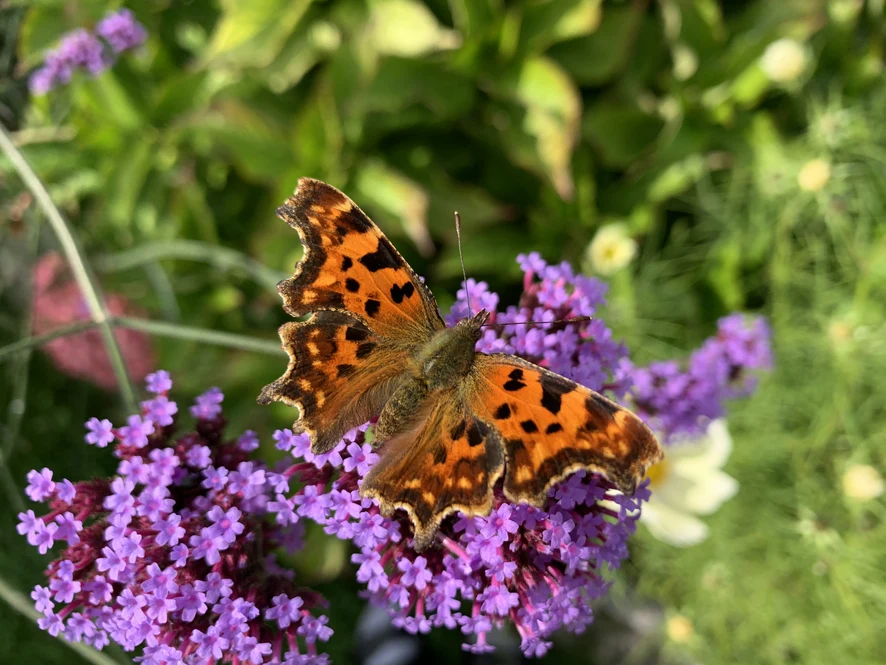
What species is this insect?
Polygonia c-album
